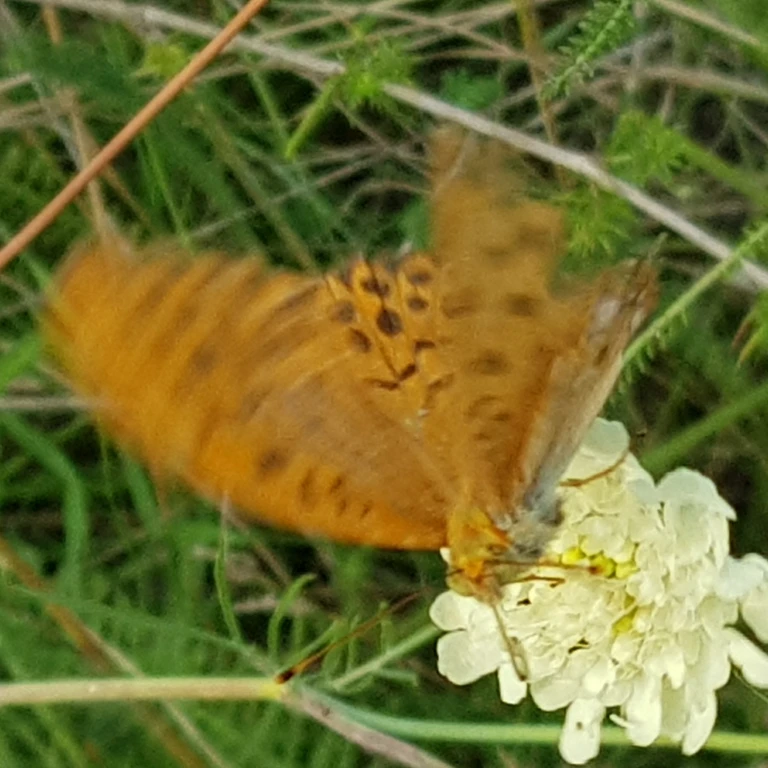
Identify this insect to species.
Argynnis paphia
